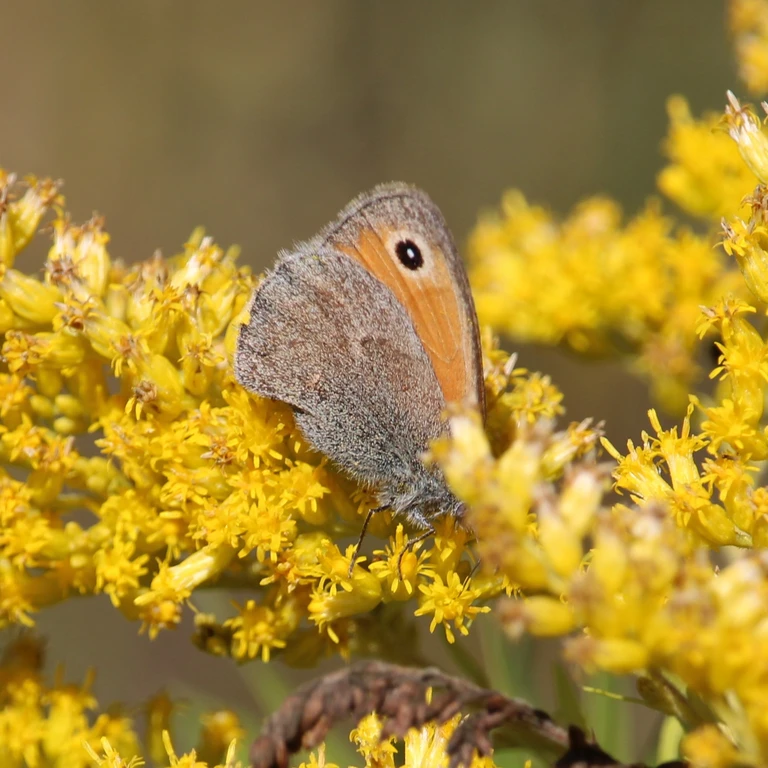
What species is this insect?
Coenonympha pamphilus
